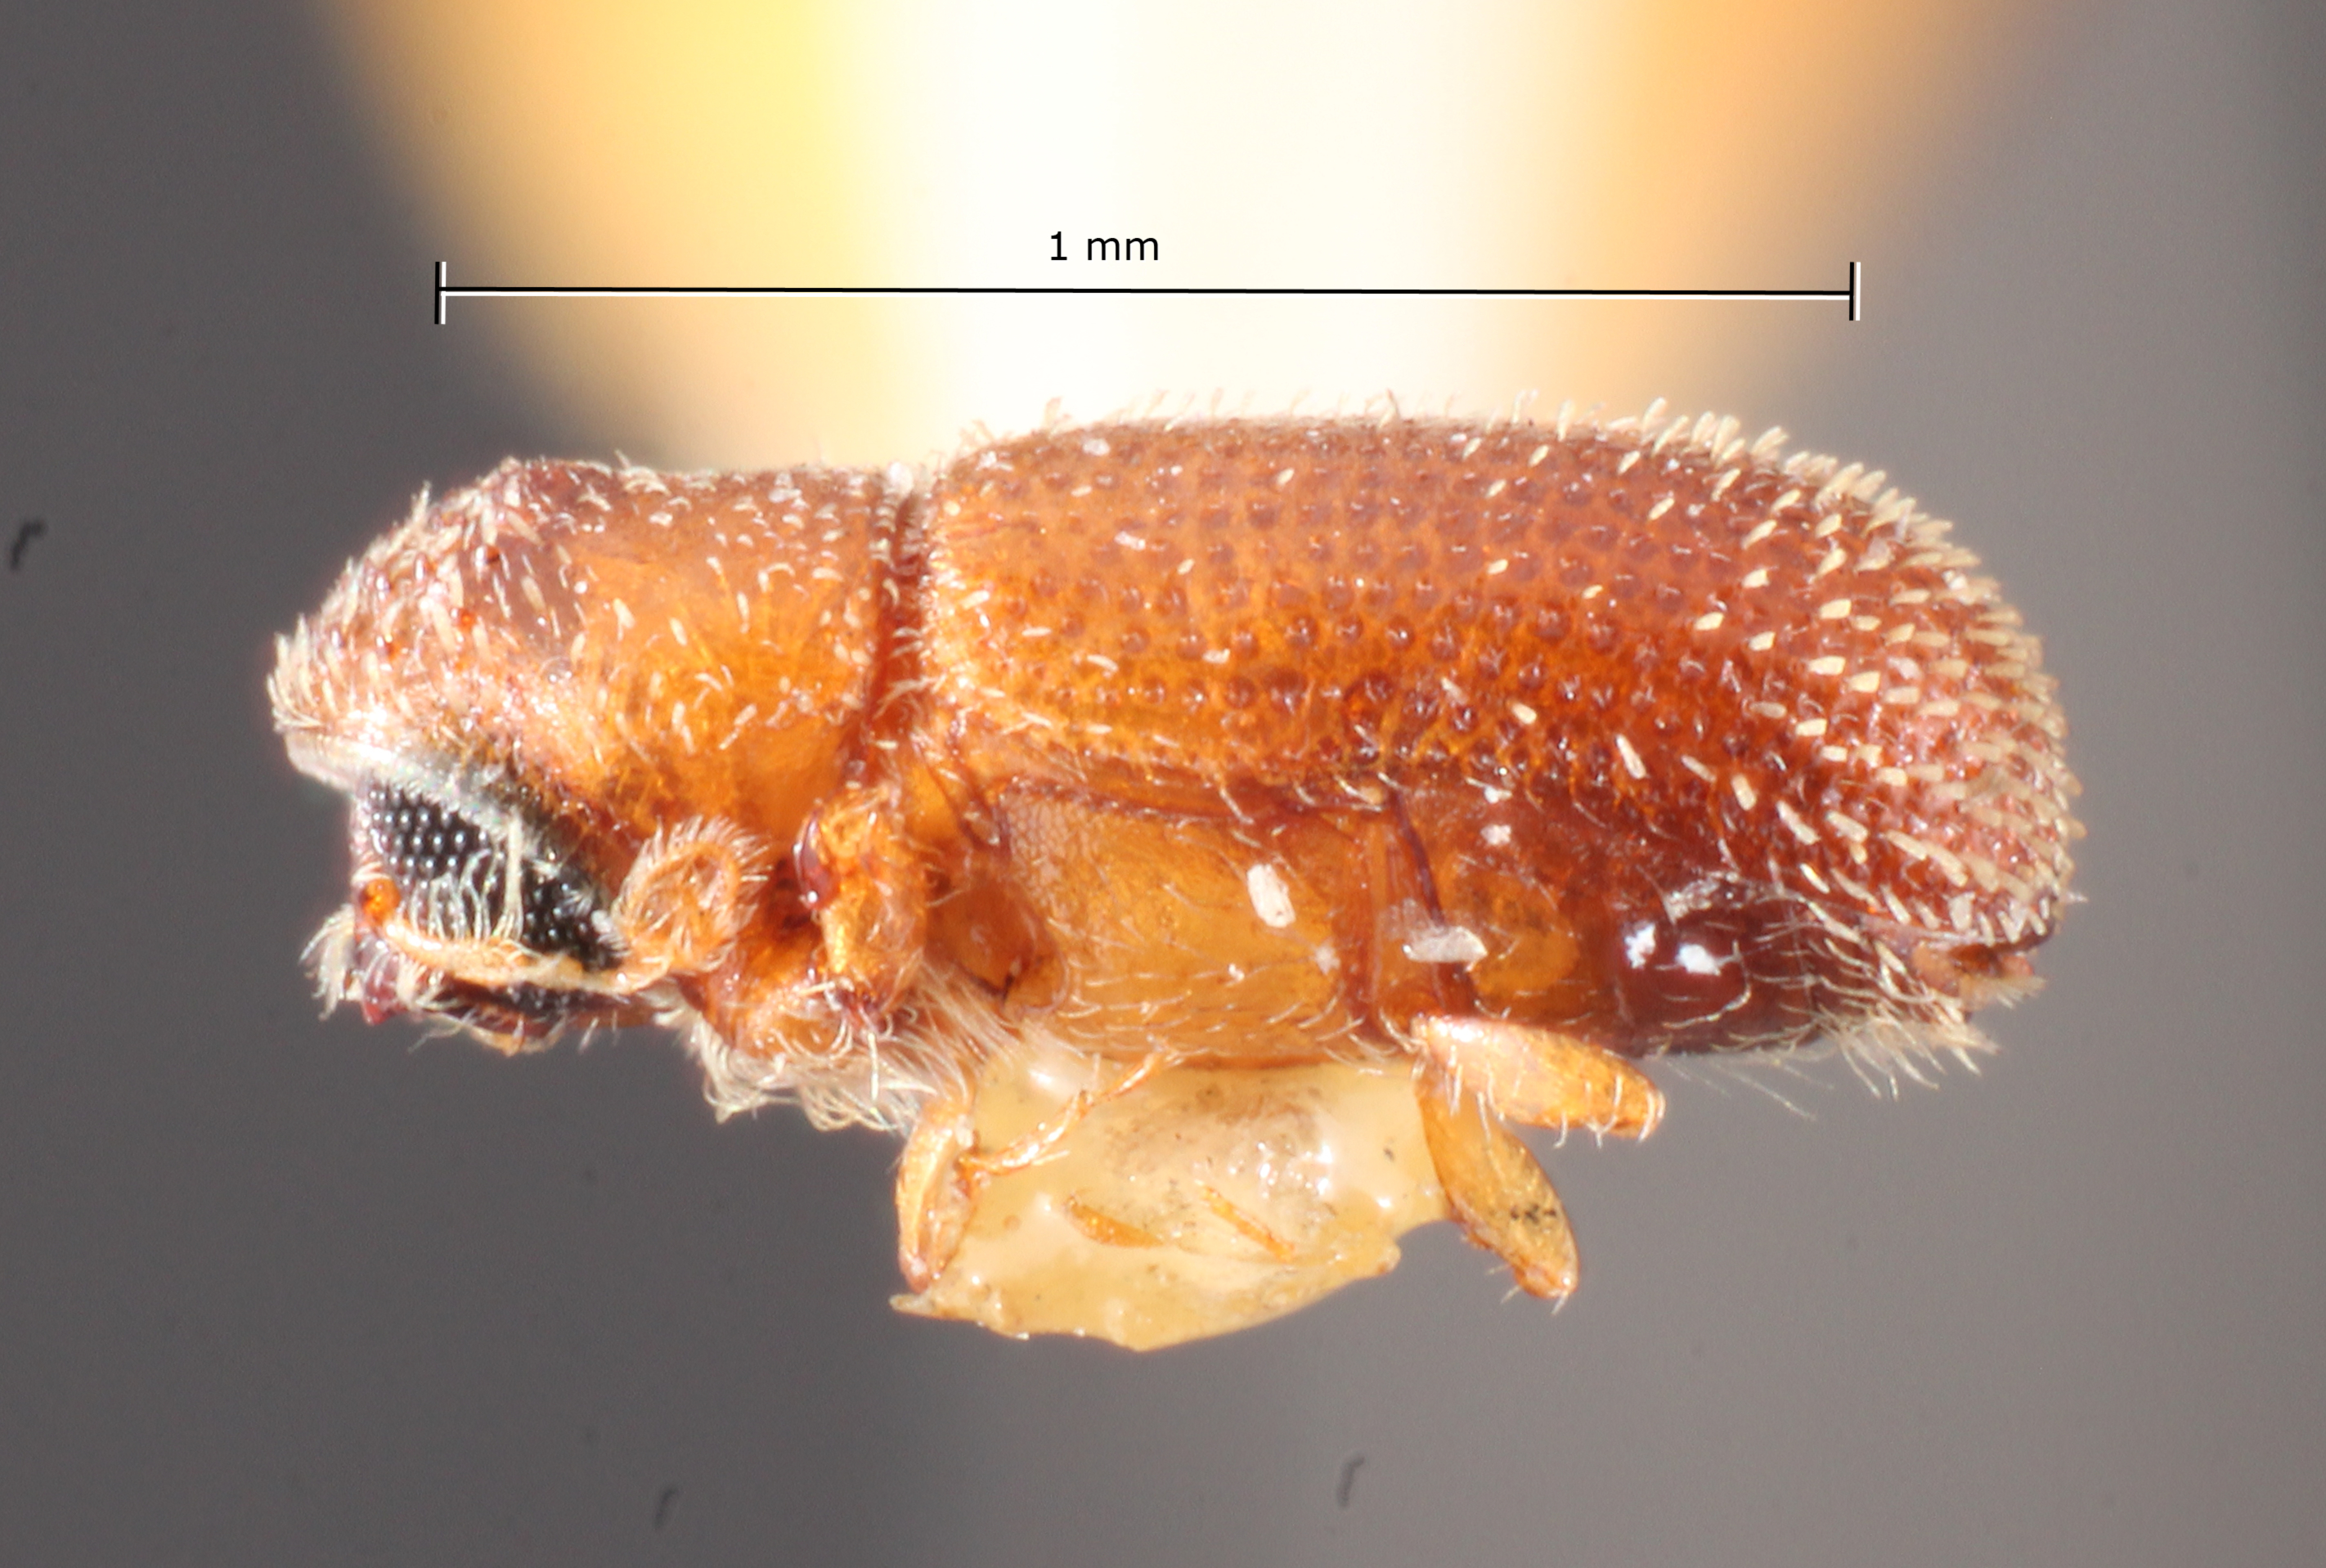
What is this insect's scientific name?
Thysanoes vachelliae
